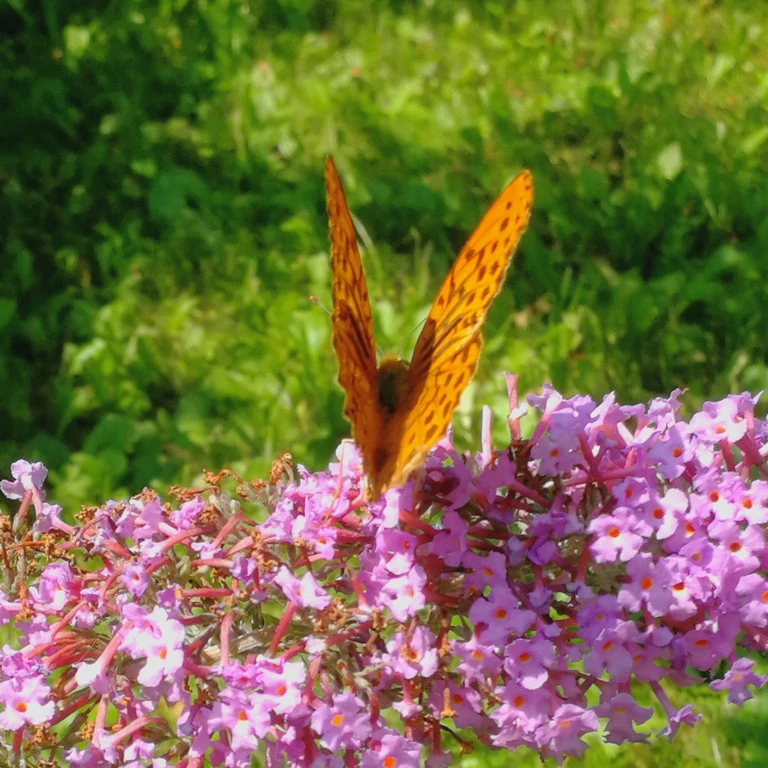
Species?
Argynnis paphia
